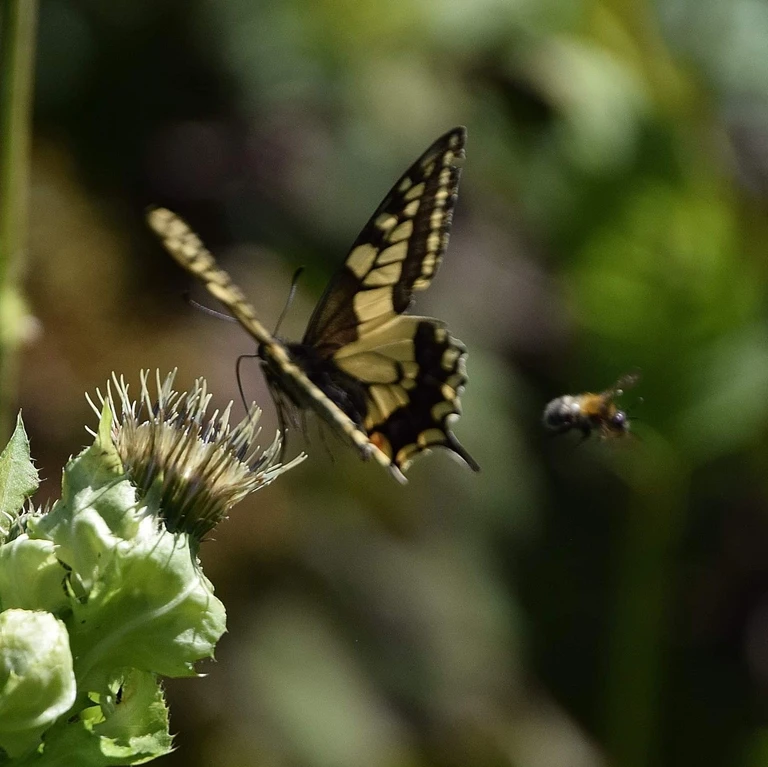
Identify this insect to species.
Papilio machaon
